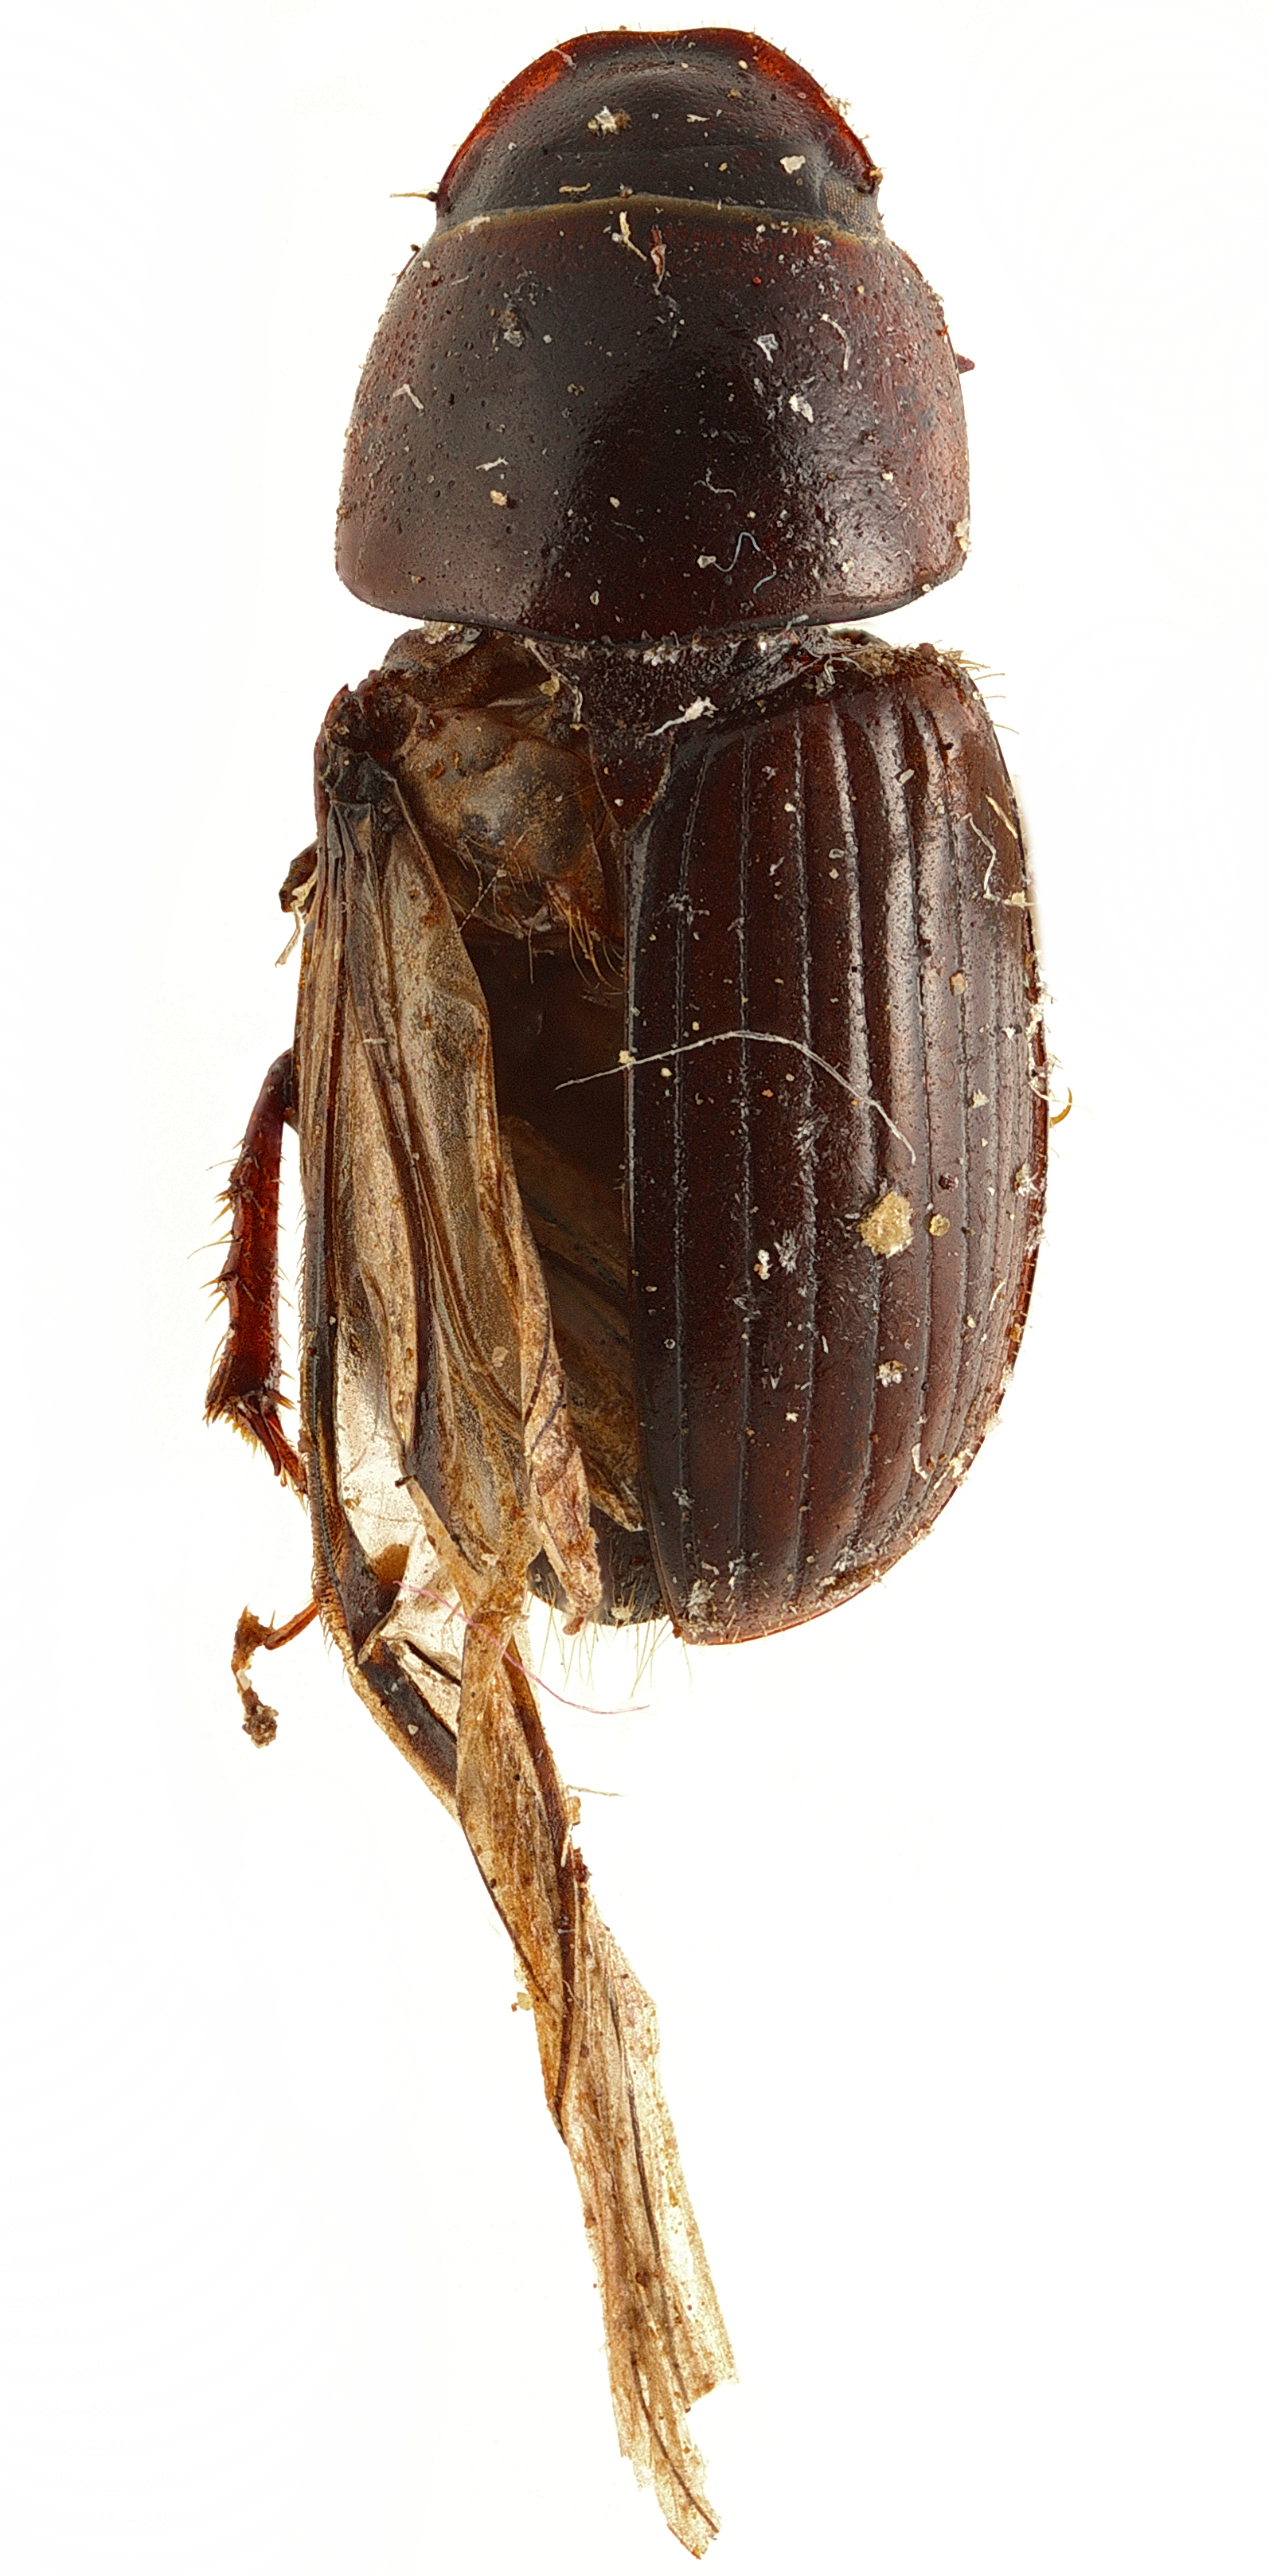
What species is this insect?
Aganocrossus meticulosus
